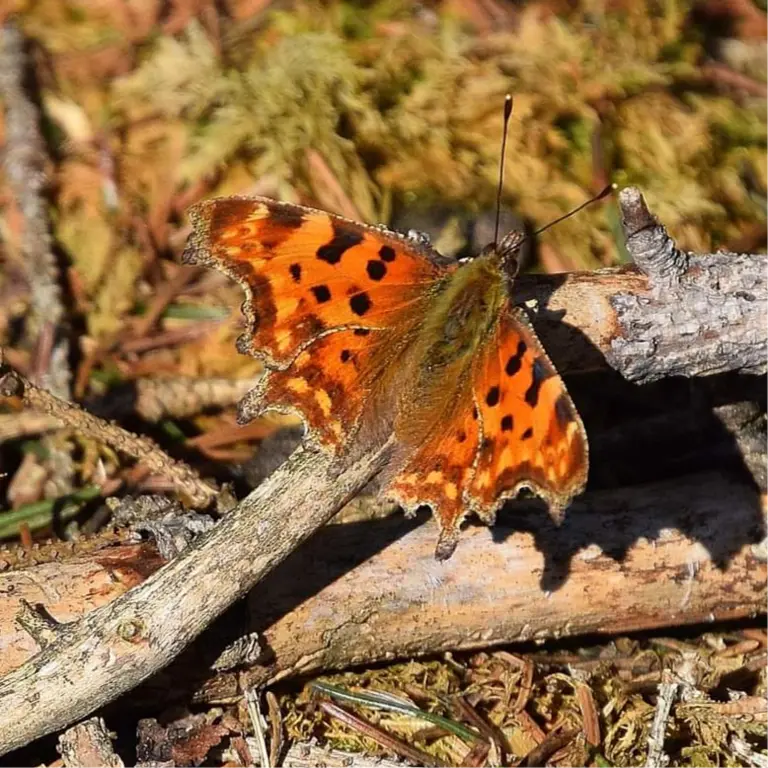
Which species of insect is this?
Polygonia c-album
